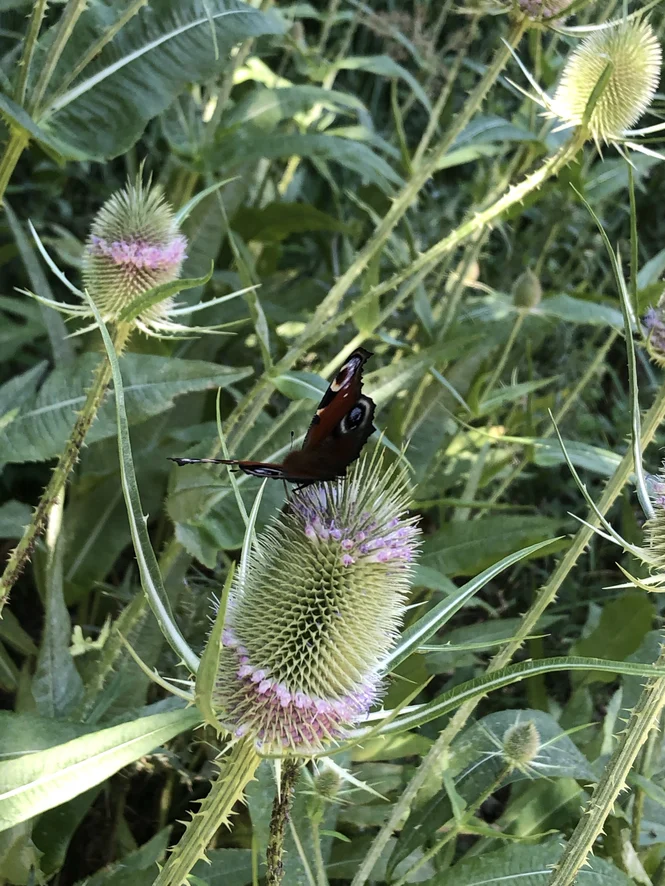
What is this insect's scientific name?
Aglais io
